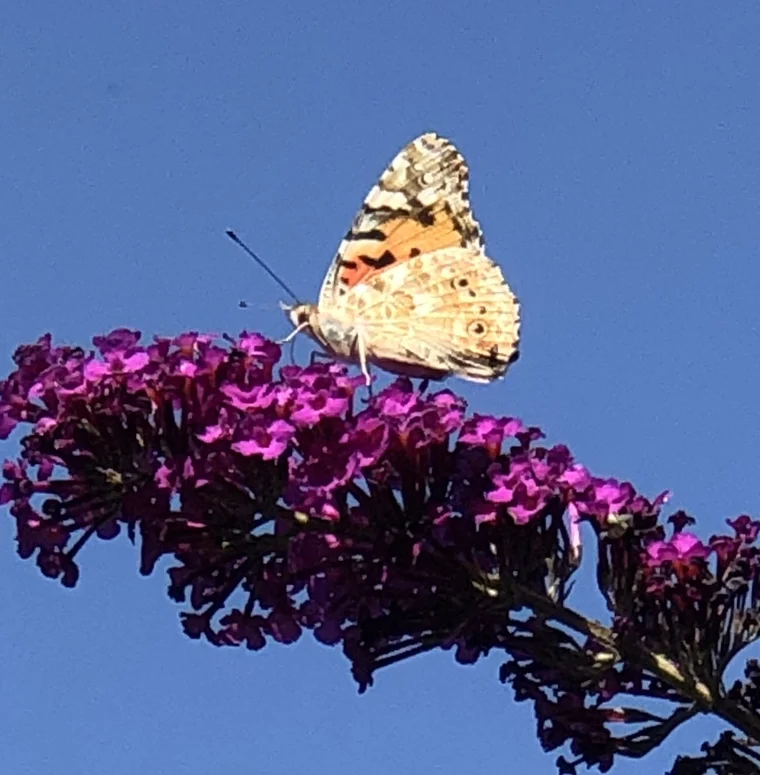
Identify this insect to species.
Vanessa cardui
